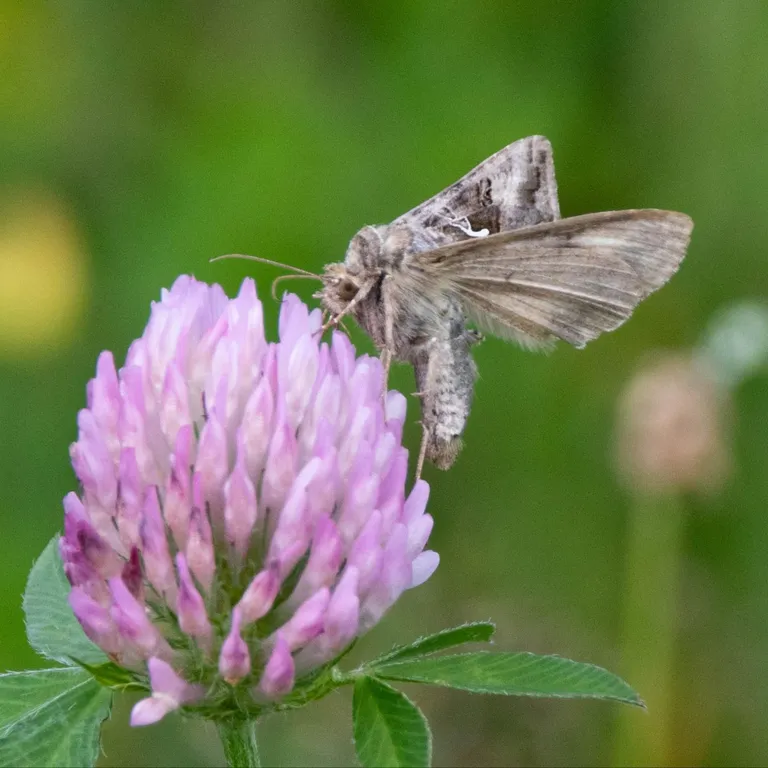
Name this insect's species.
Autographa gamma
